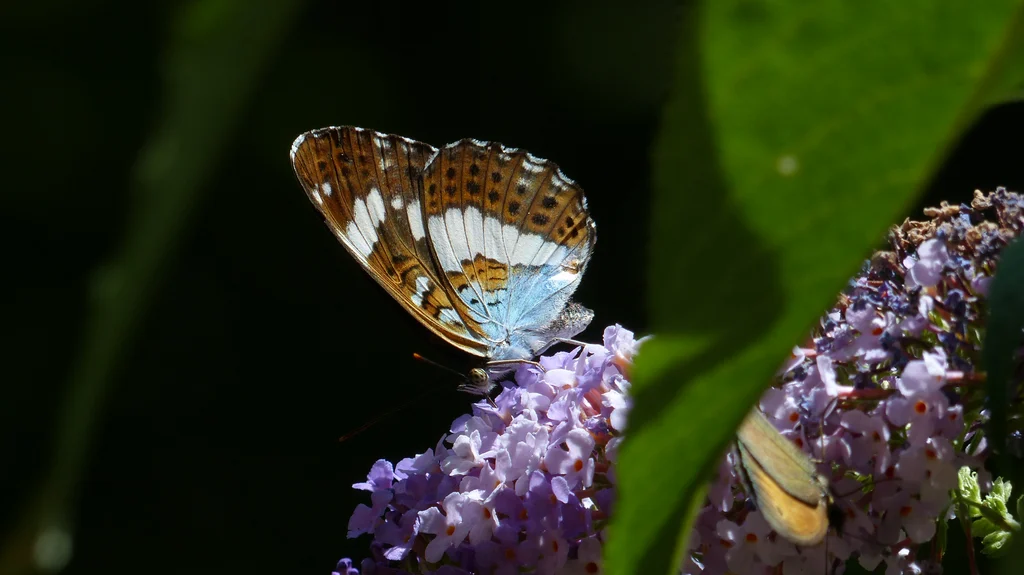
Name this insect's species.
Limenitis camilla (also Ladoga camilla)
